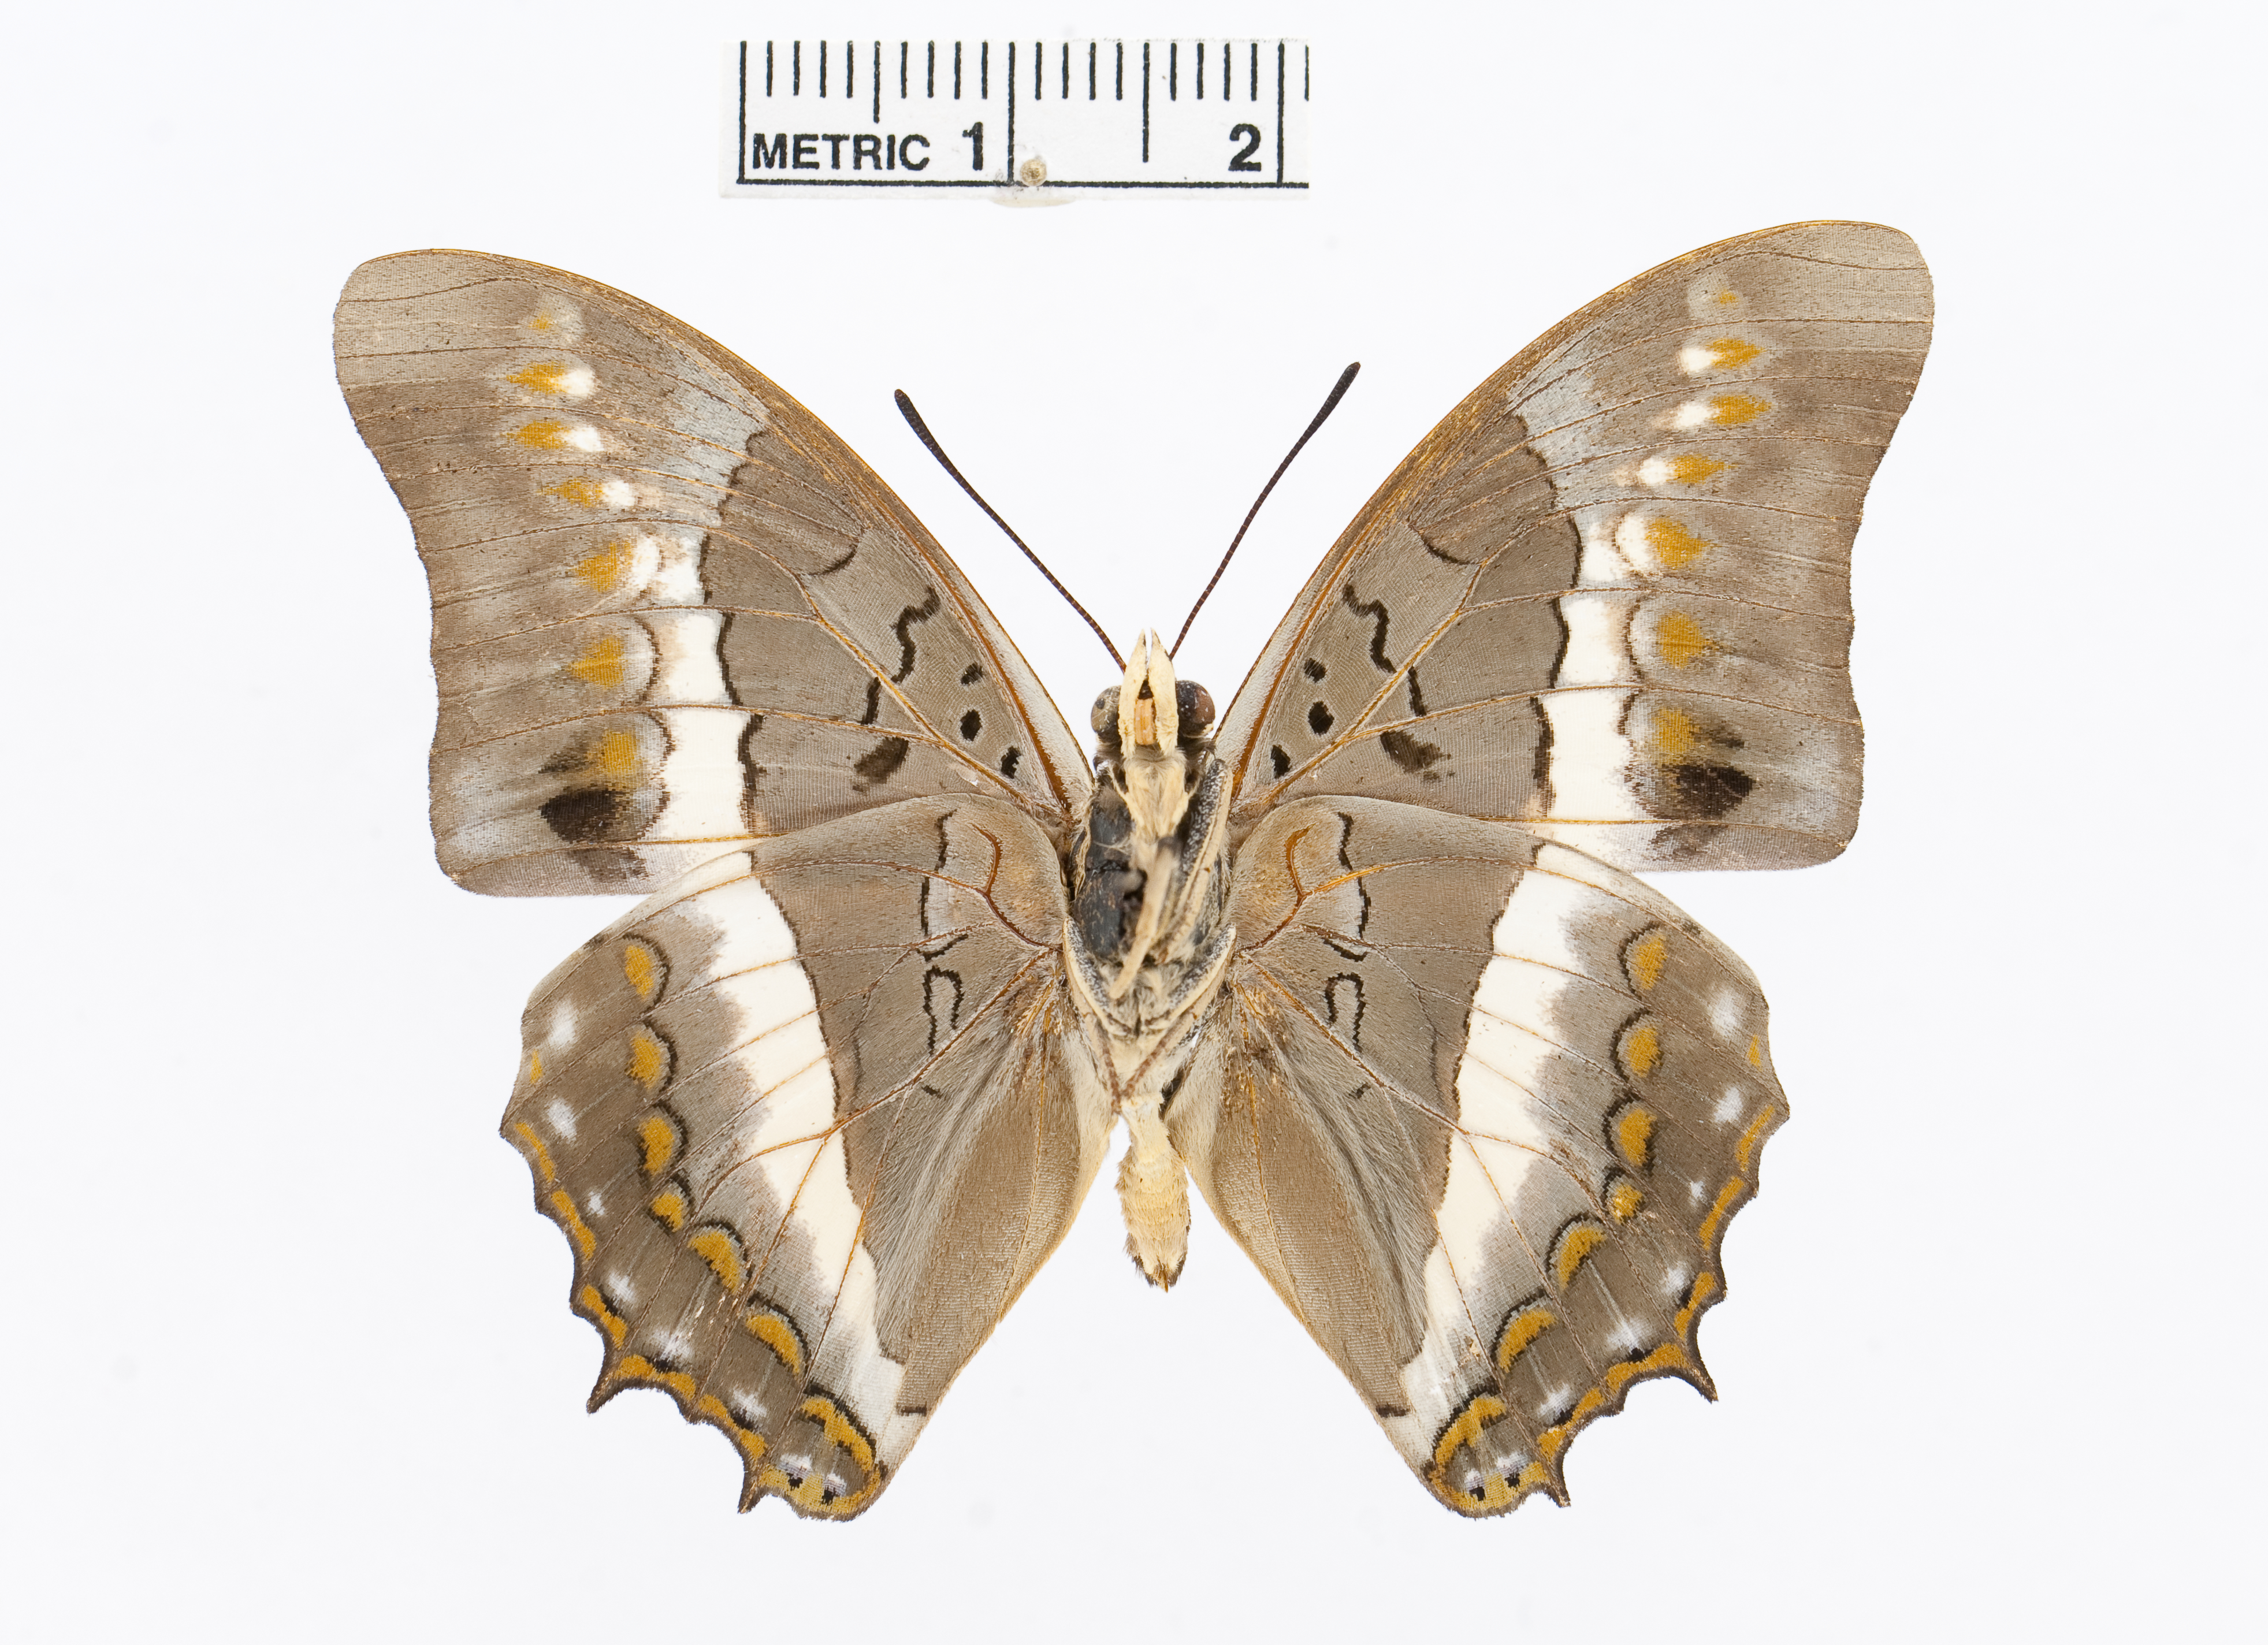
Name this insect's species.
Charaxes hildebrandti
